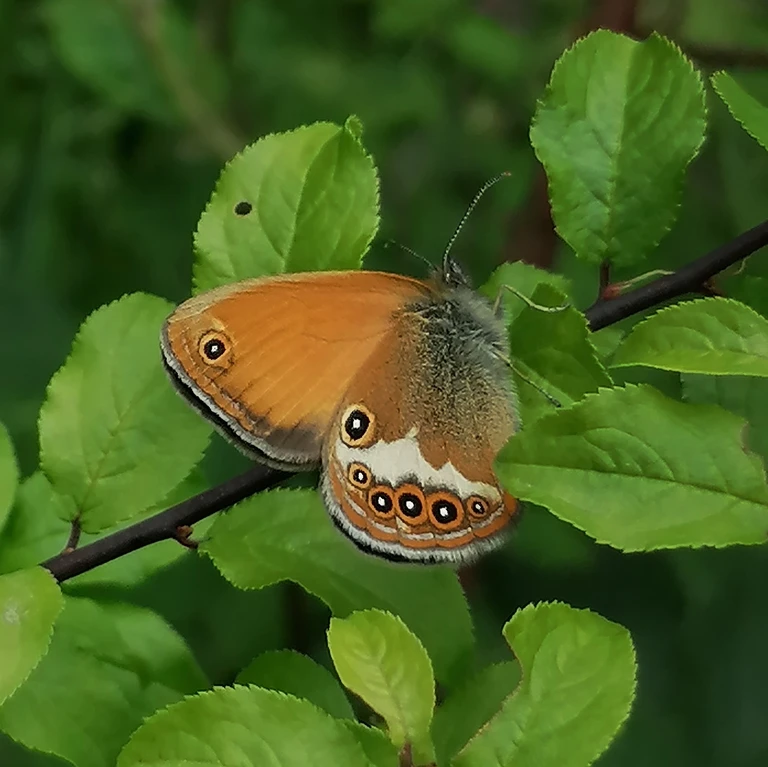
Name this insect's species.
Coenonympha arcania
